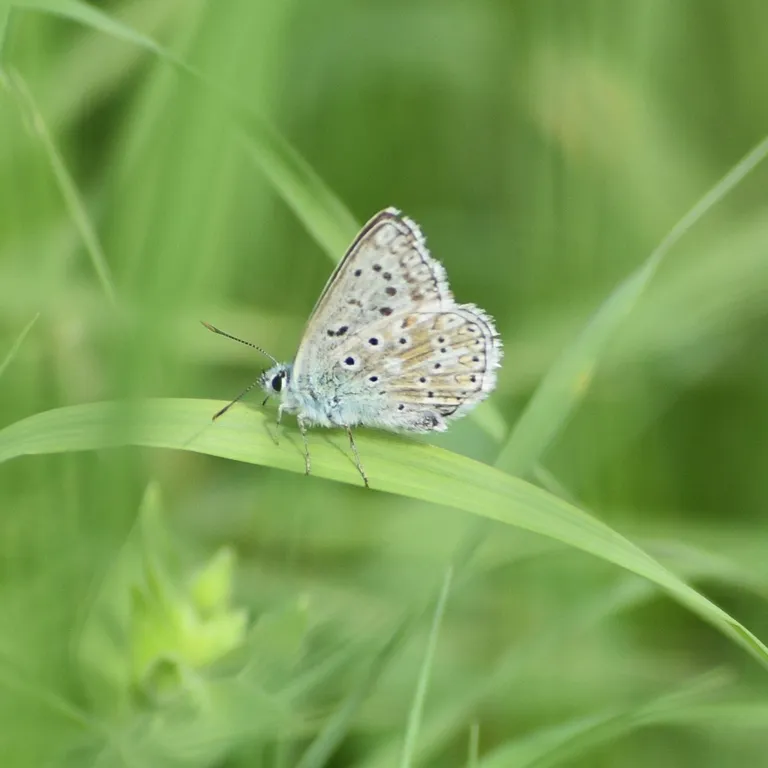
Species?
Lysandra coridon
